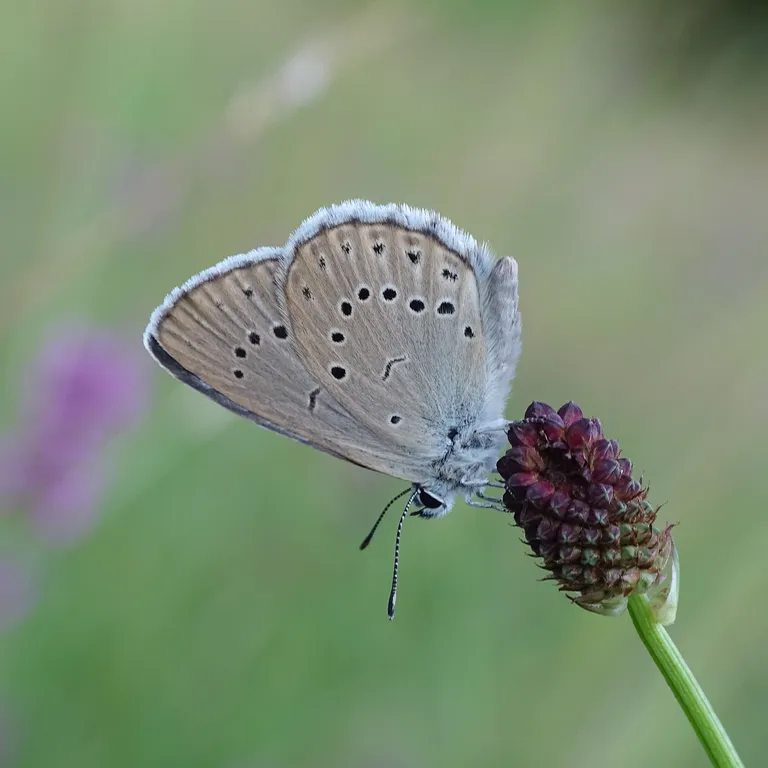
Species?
Phengaris teleius
